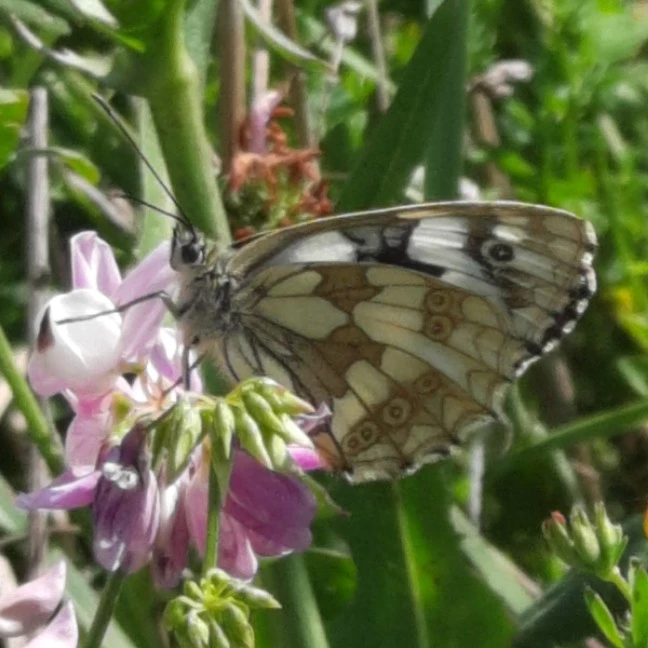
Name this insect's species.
Melanargia galathea
